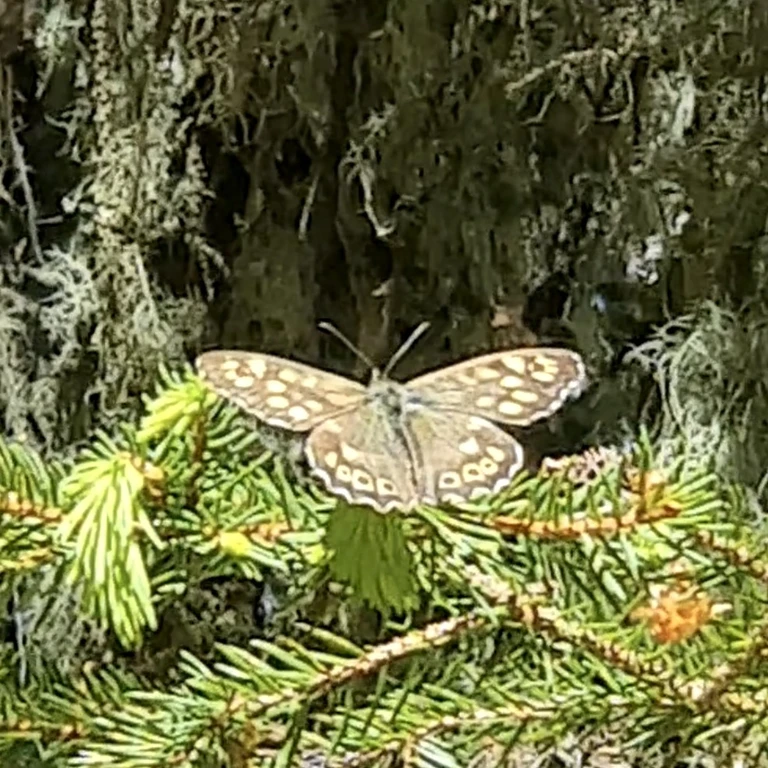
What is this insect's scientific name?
Pararge aegeria
